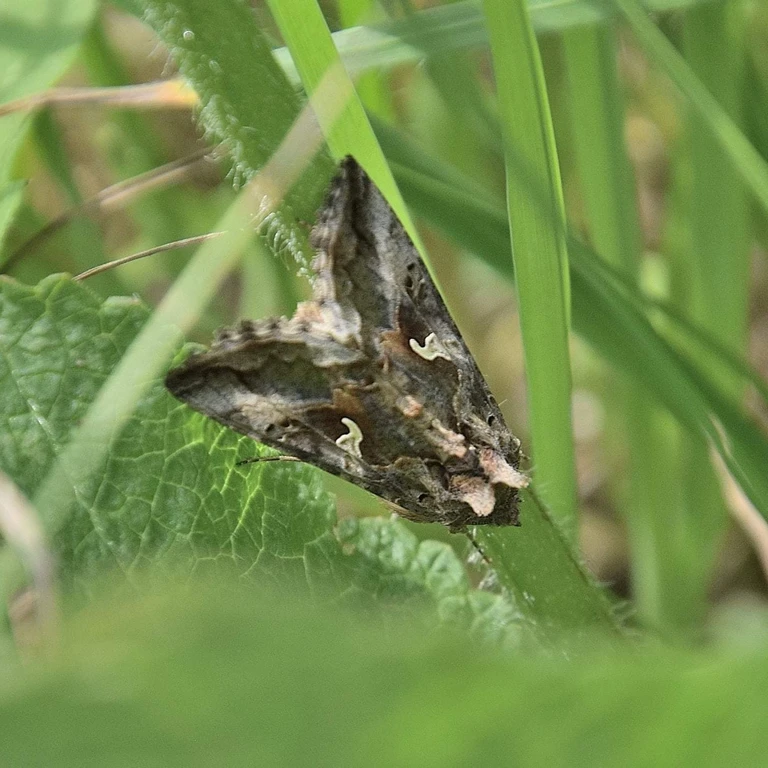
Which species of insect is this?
Autographa gamma
